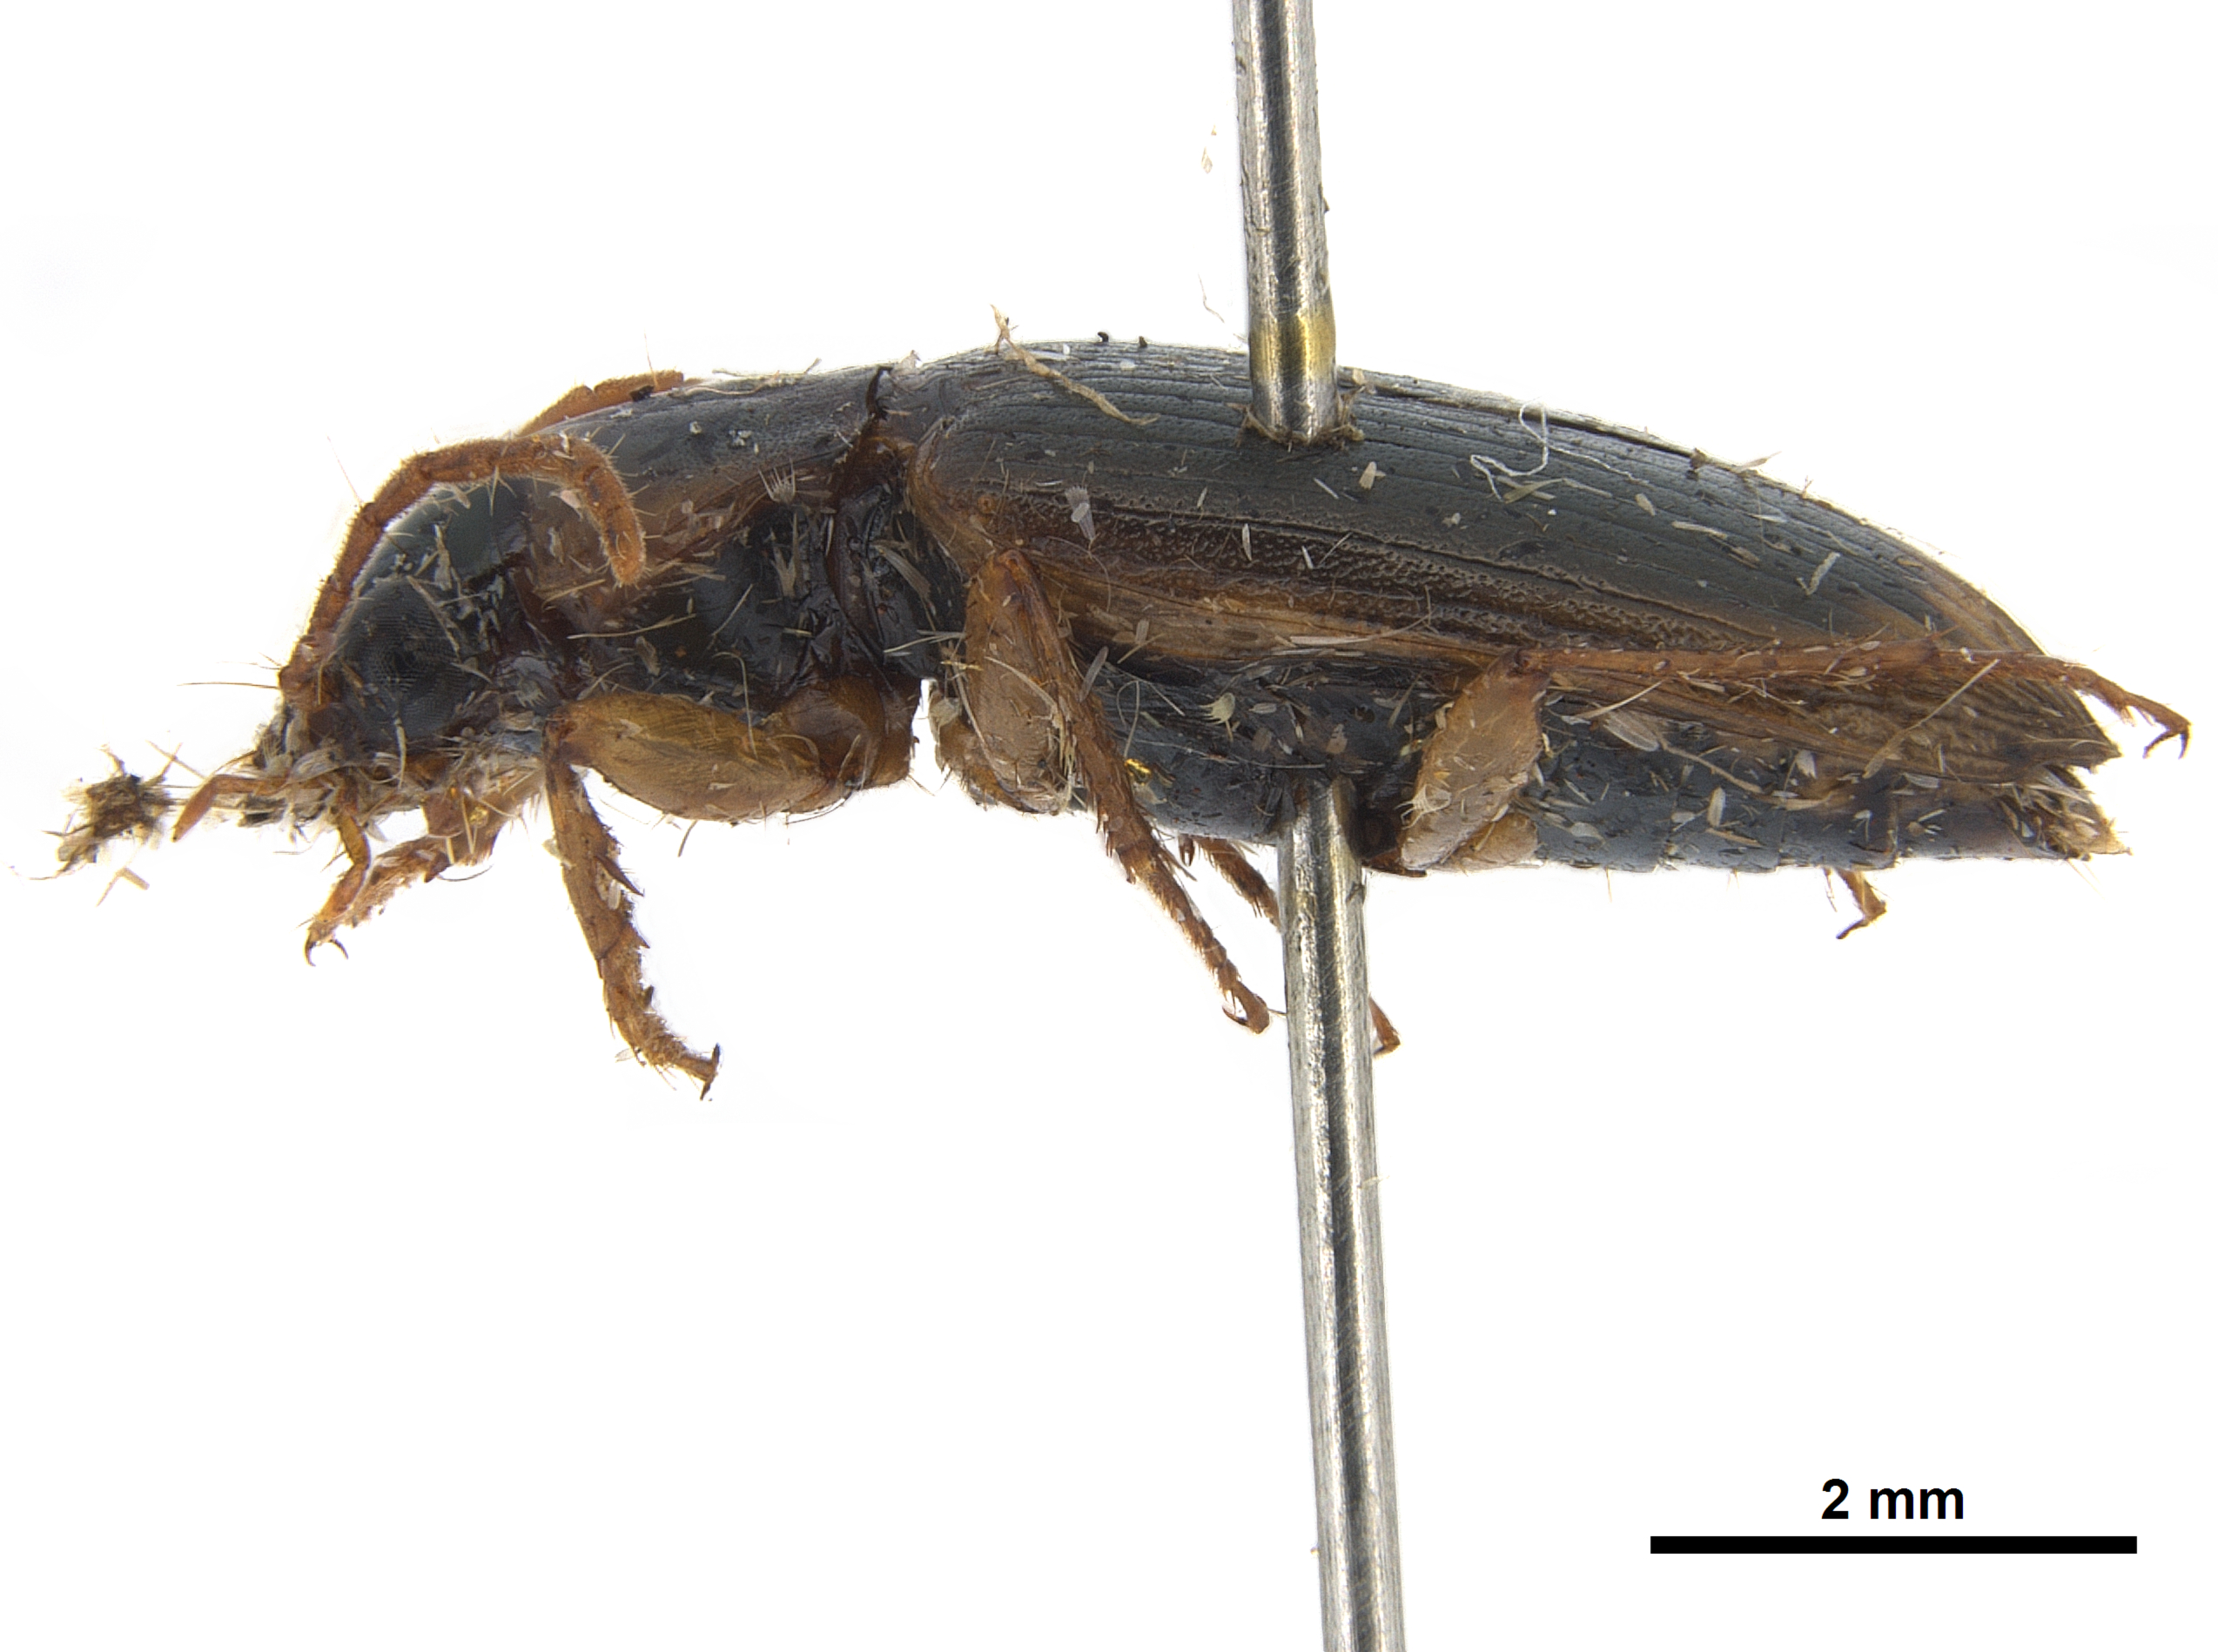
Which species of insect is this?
Lamprophonus margenalis (also Trichotichnus marginalis)
